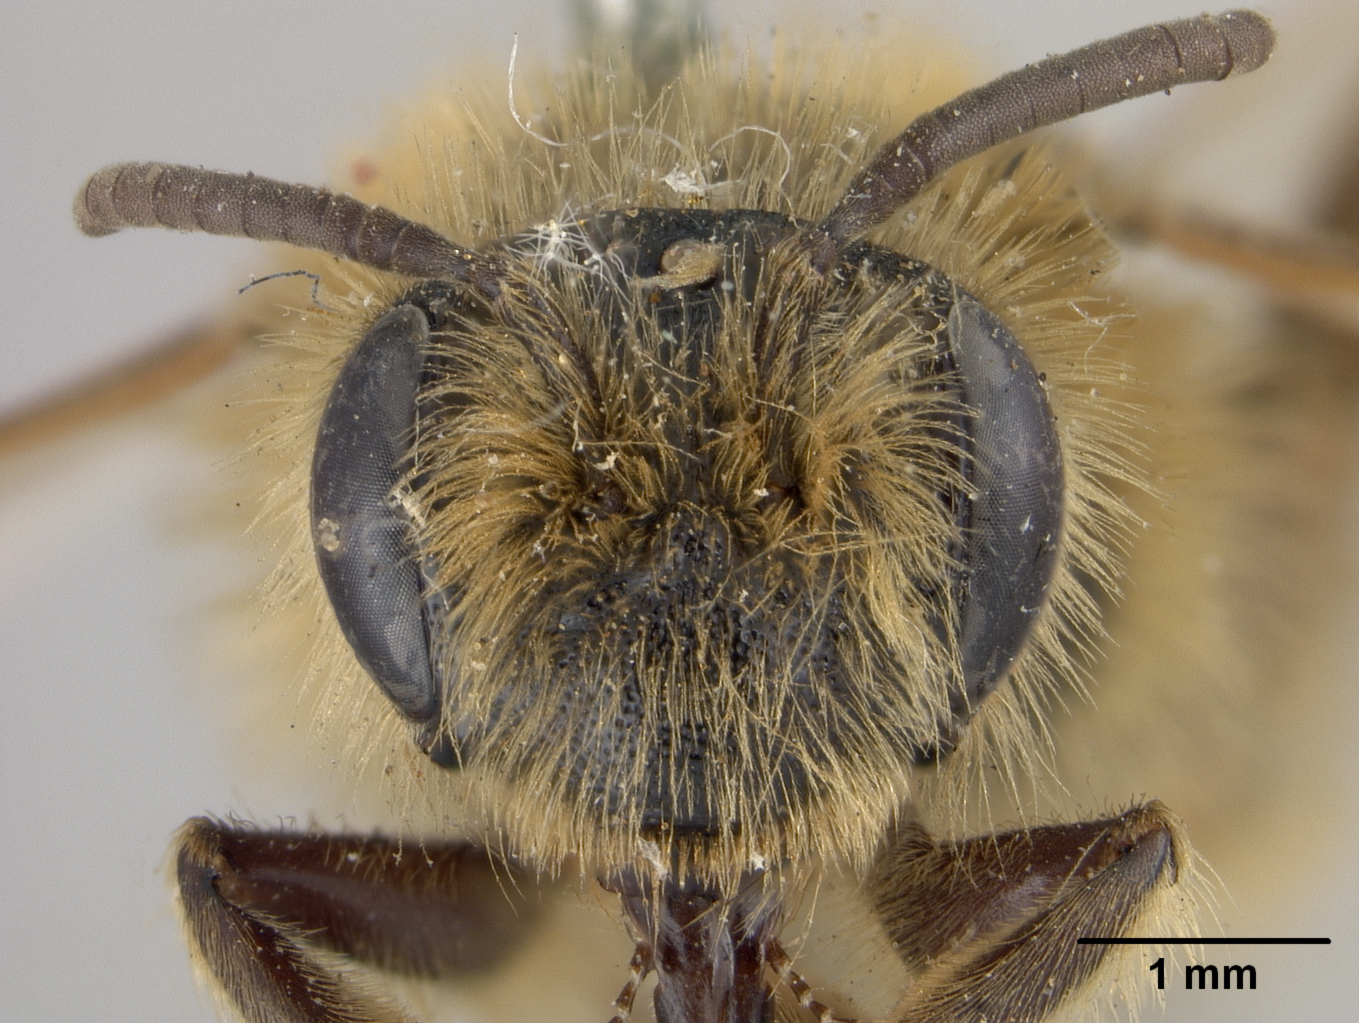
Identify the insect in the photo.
Andrena striatifrons
